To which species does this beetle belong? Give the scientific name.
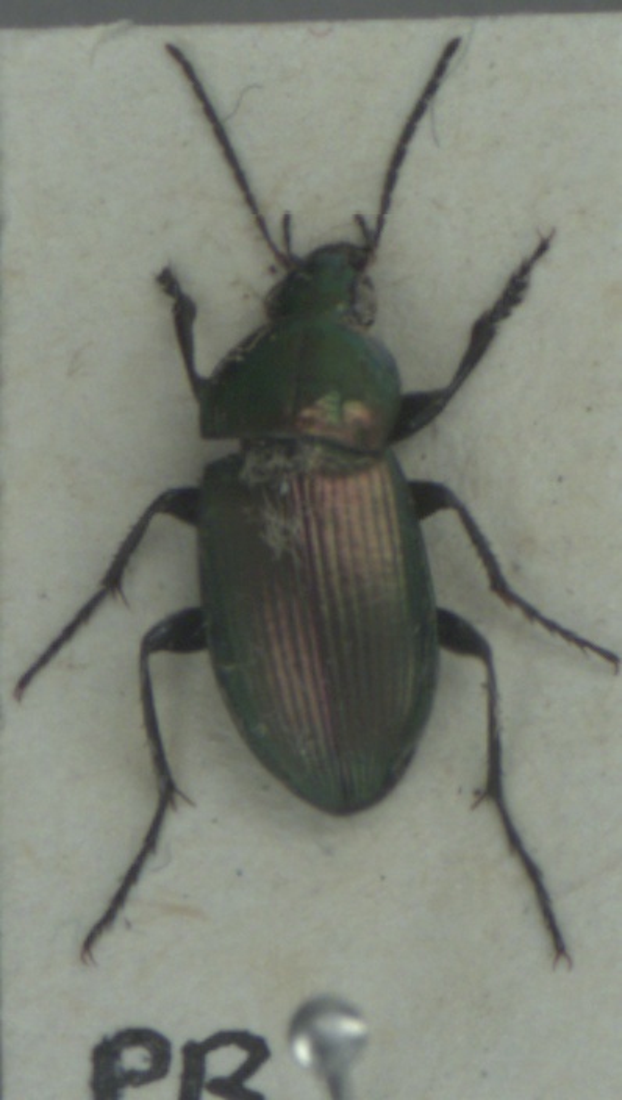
Poecilus versicolor
